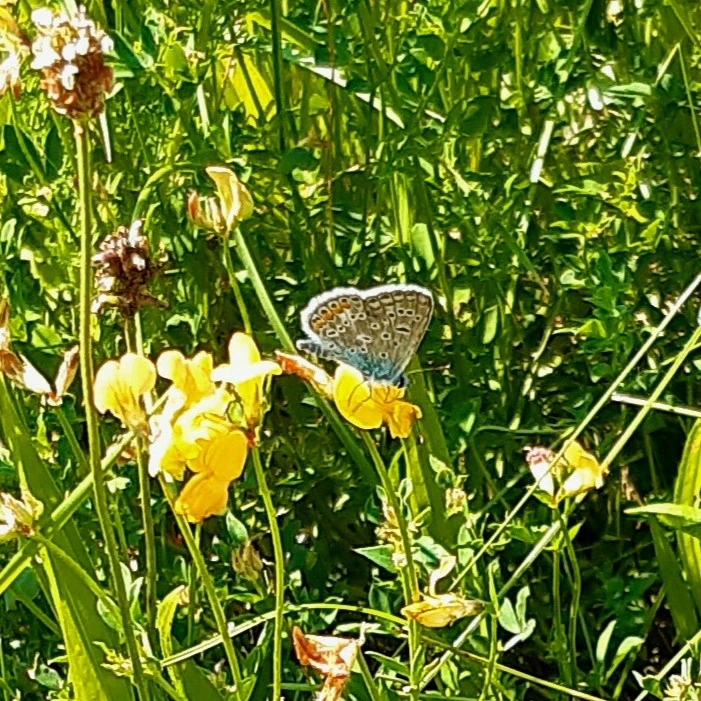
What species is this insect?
Polyommatus icarus
